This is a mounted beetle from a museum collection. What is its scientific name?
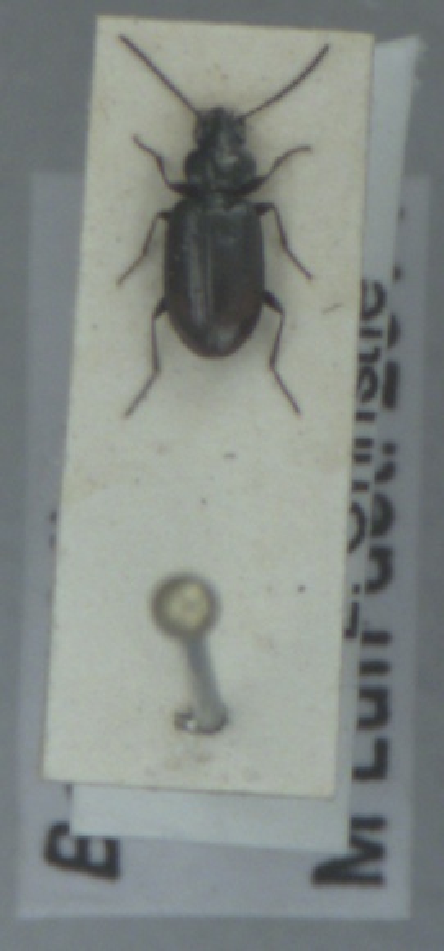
Bembidion aeneum
